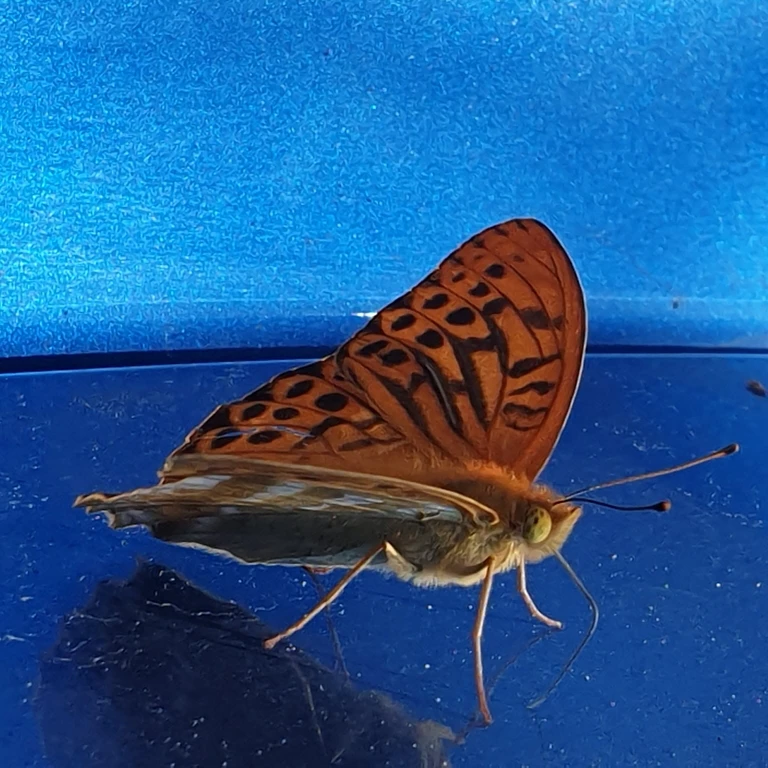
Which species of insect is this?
Argynnis paphia
